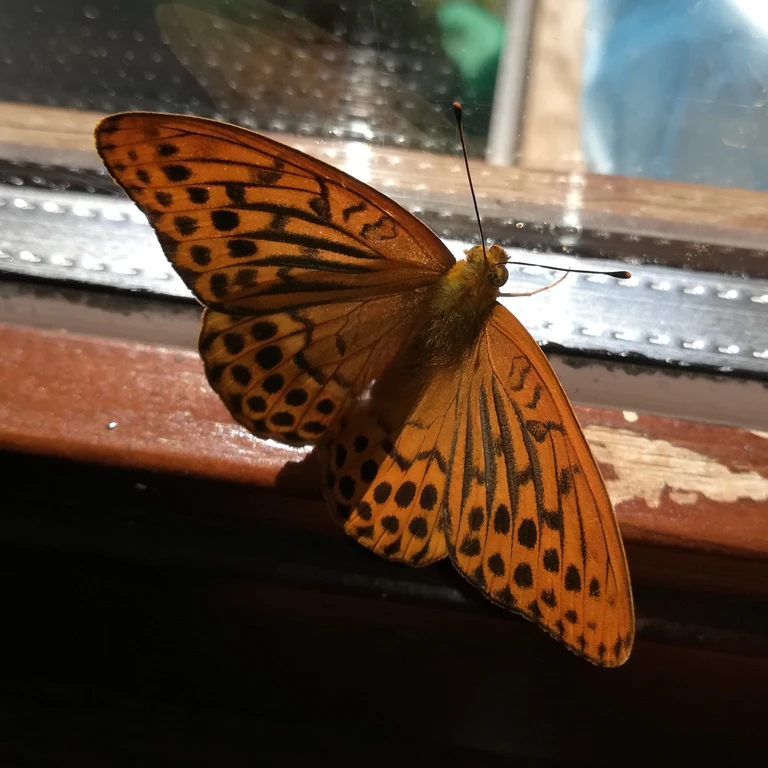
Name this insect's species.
Argynnis paphia
